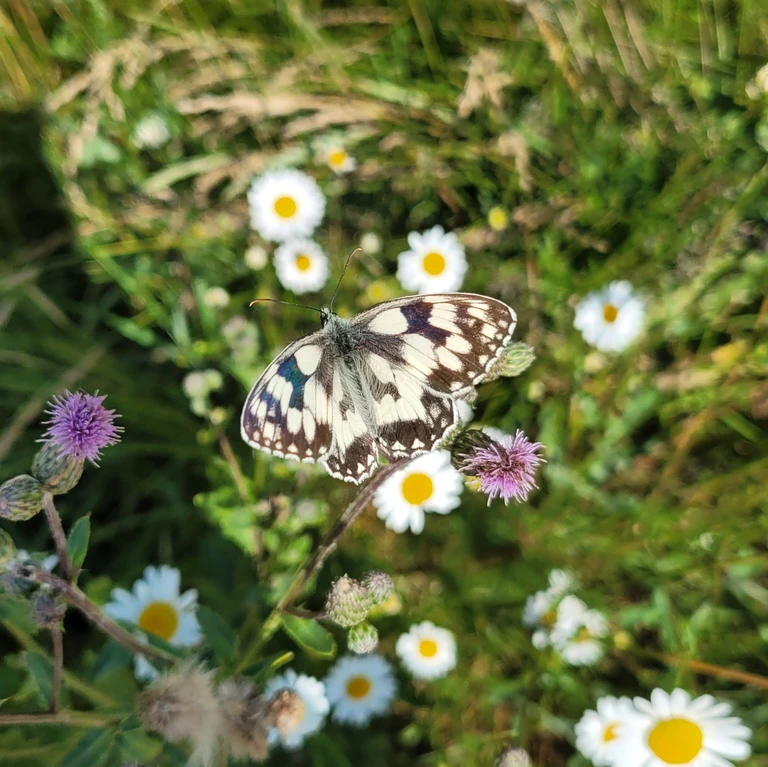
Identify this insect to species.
Melanargia galathea
